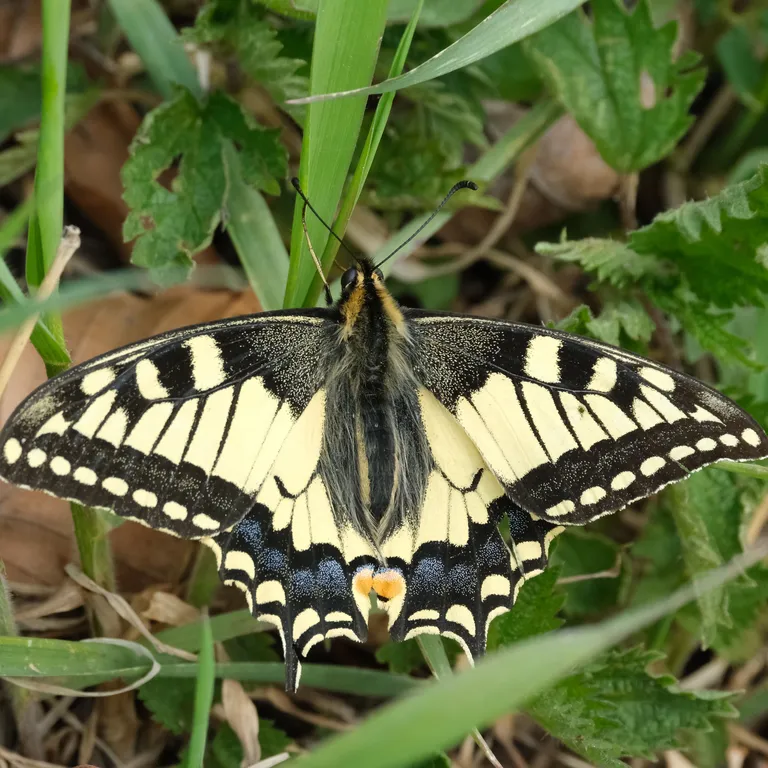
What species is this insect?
Papilio machaon
